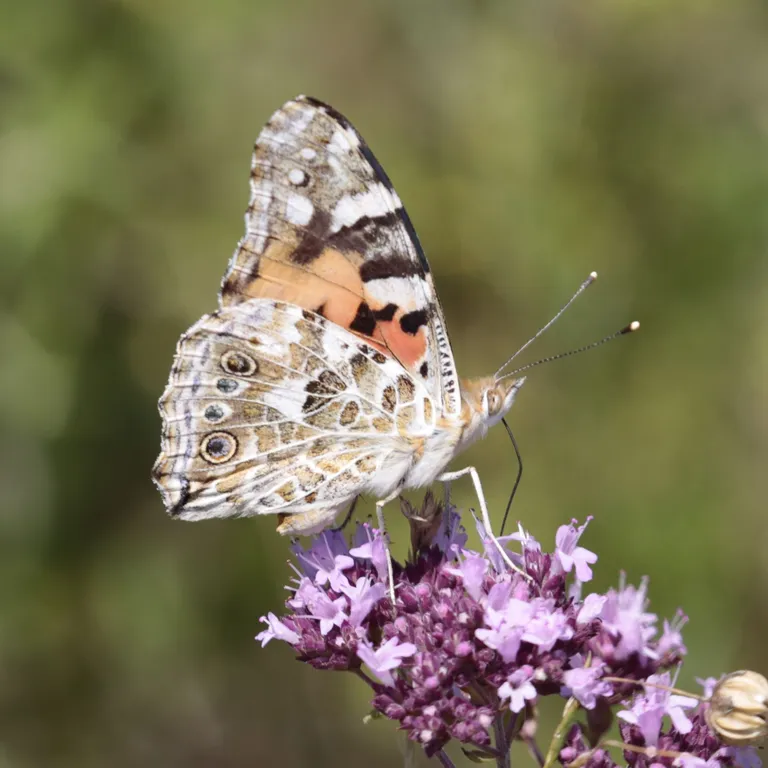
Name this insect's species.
Vanessa cardui
